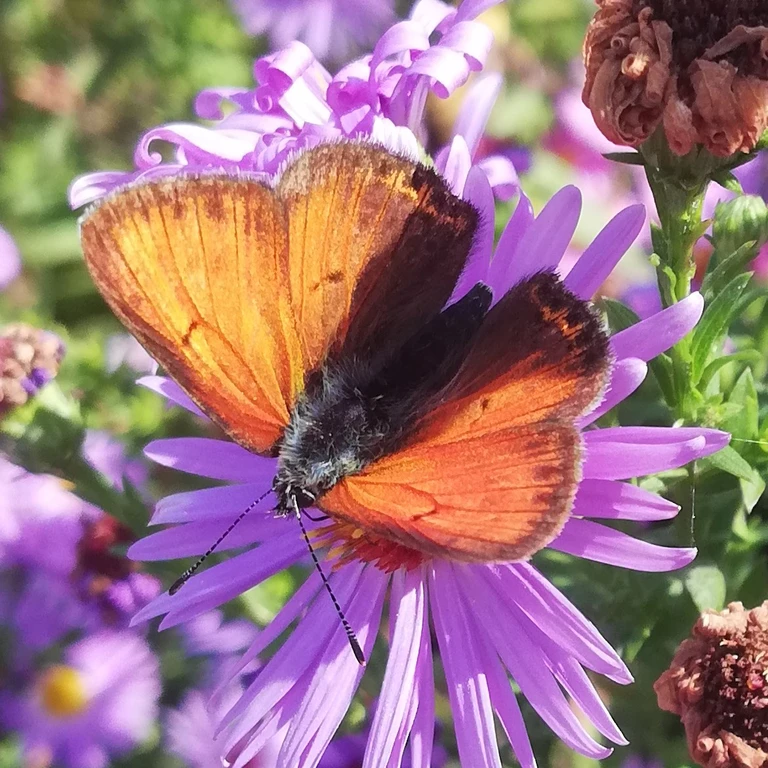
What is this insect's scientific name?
Lycaena hippothoe (also Palaeochrysophanus hippothoe)
